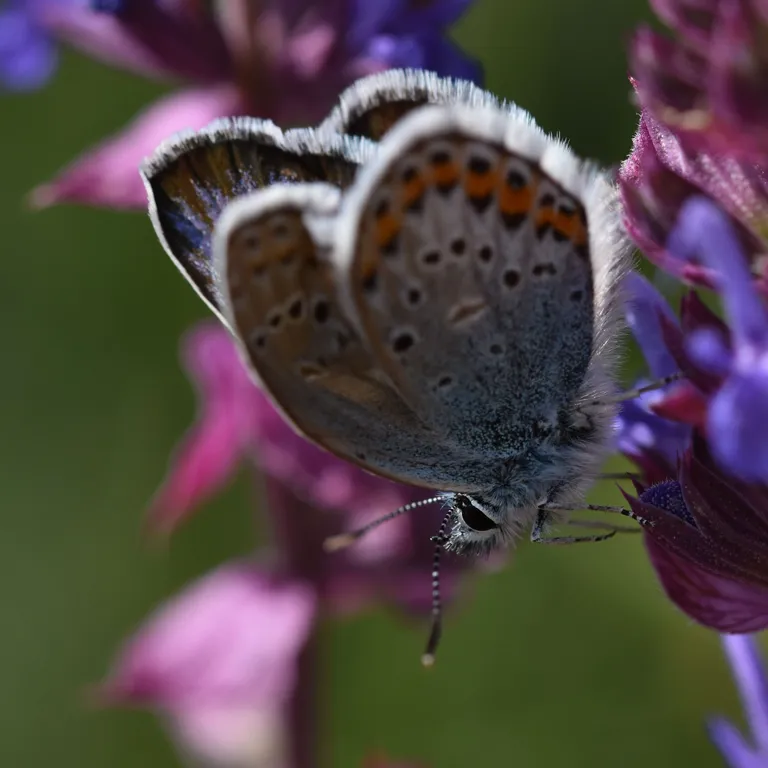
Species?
Plebejus argus
